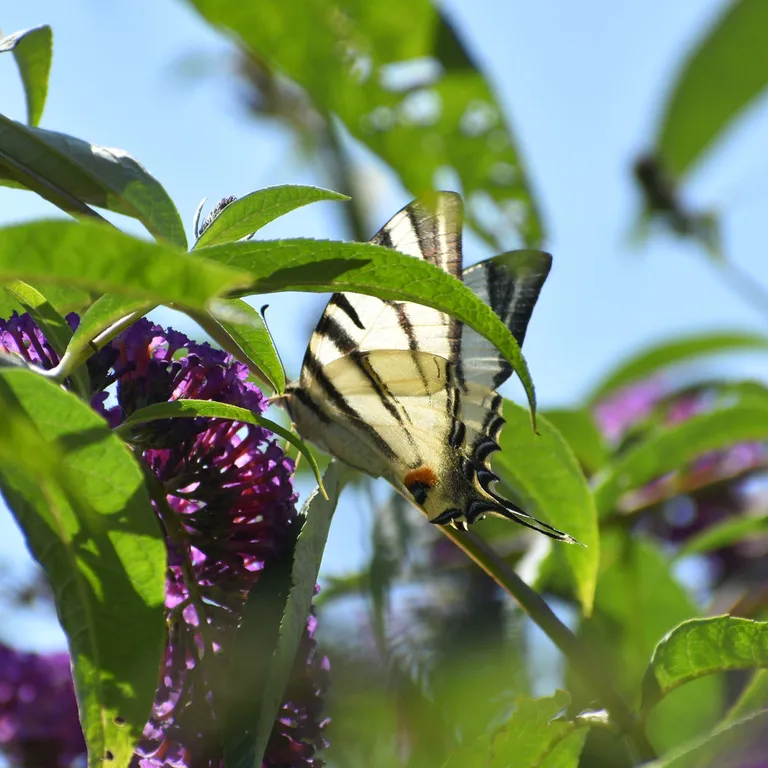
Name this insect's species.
Iphiclides podalirius
